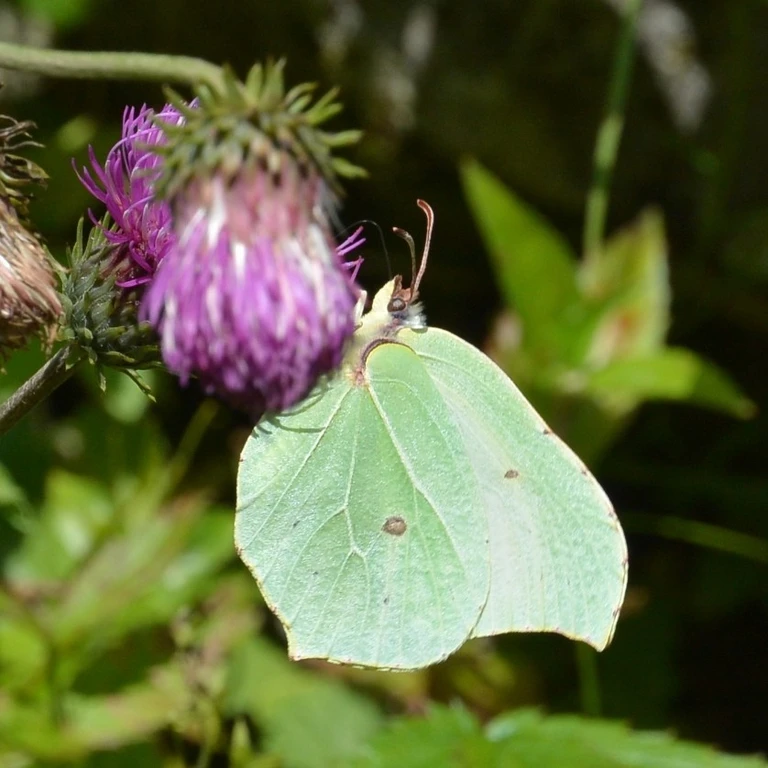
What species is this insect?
Gonepteryx rhamni
